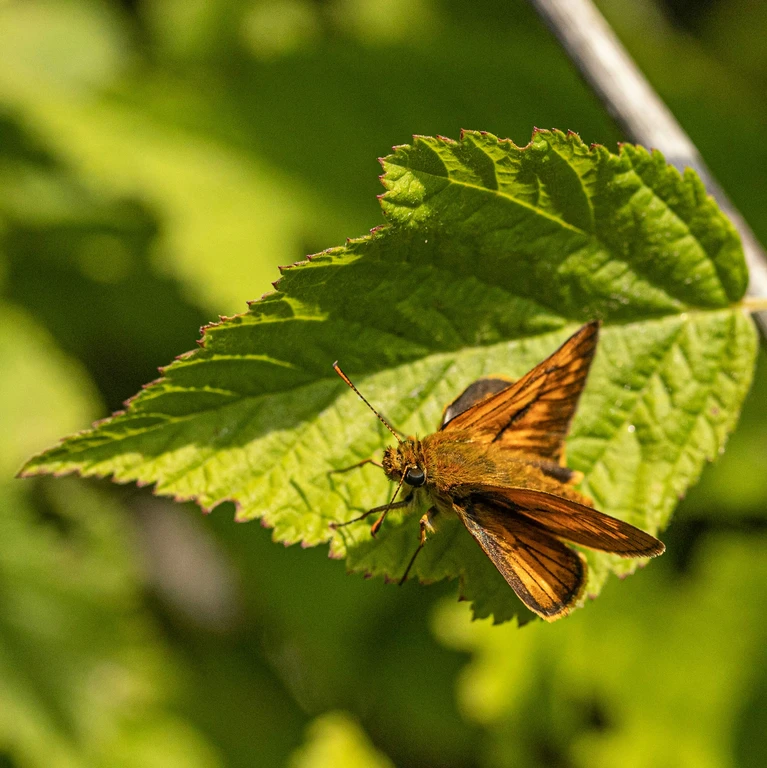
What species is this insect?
Ochlodes sylvanus (also Ochlodes venata)
